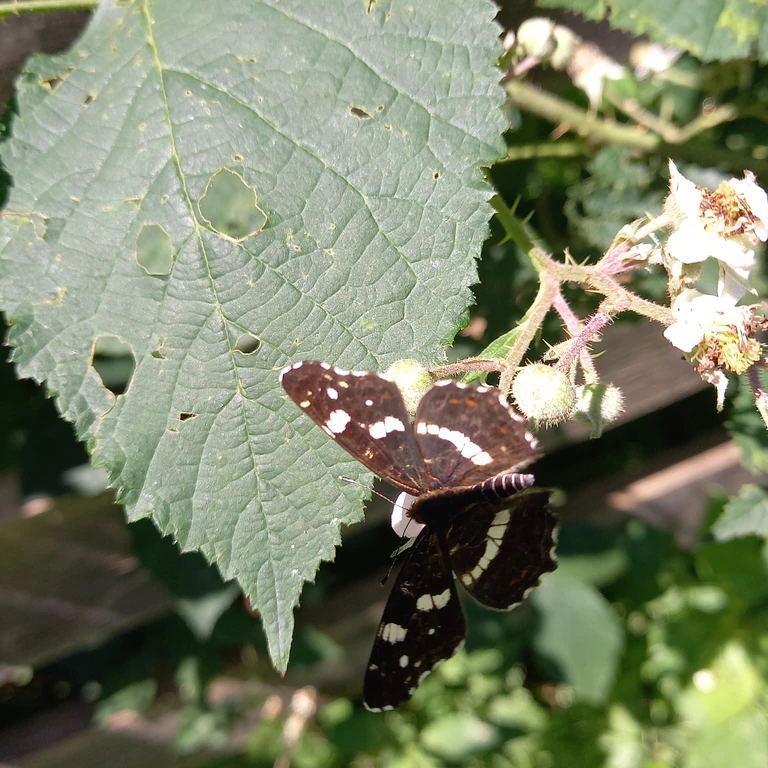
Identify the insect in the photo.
Araschnia levana
